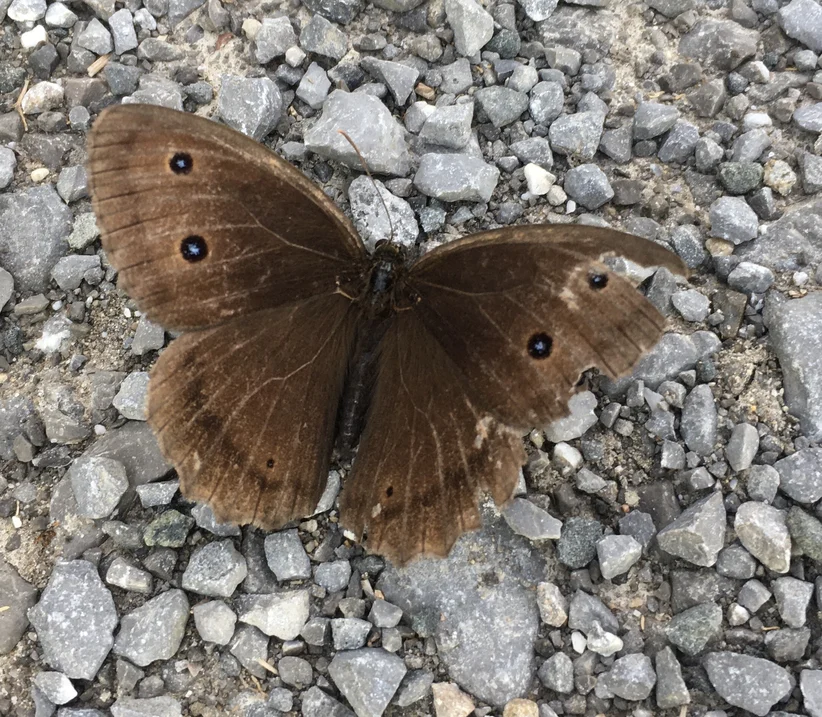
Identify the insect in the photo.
Minois dryas
